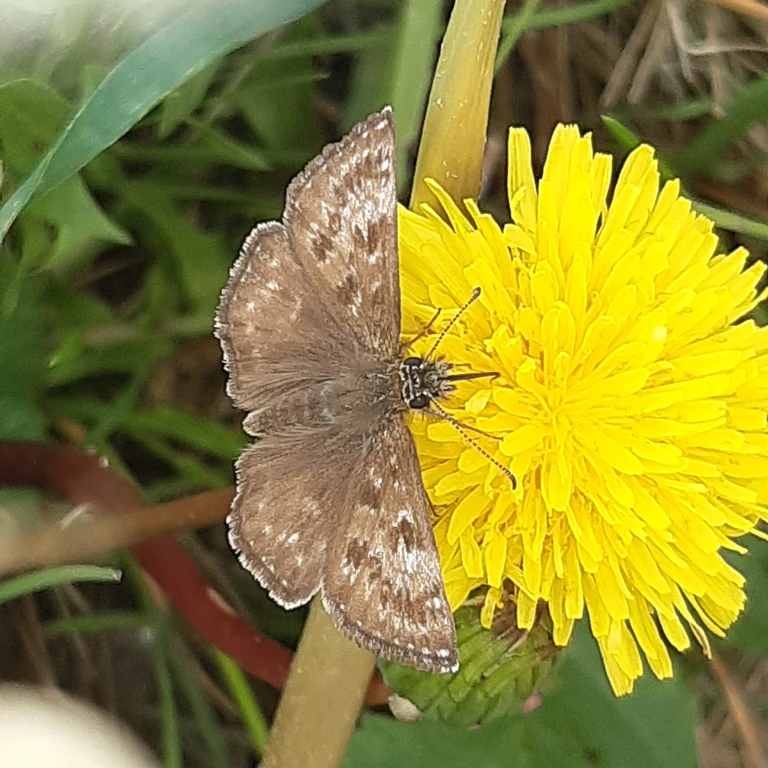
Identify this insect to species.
Erynnis tages
